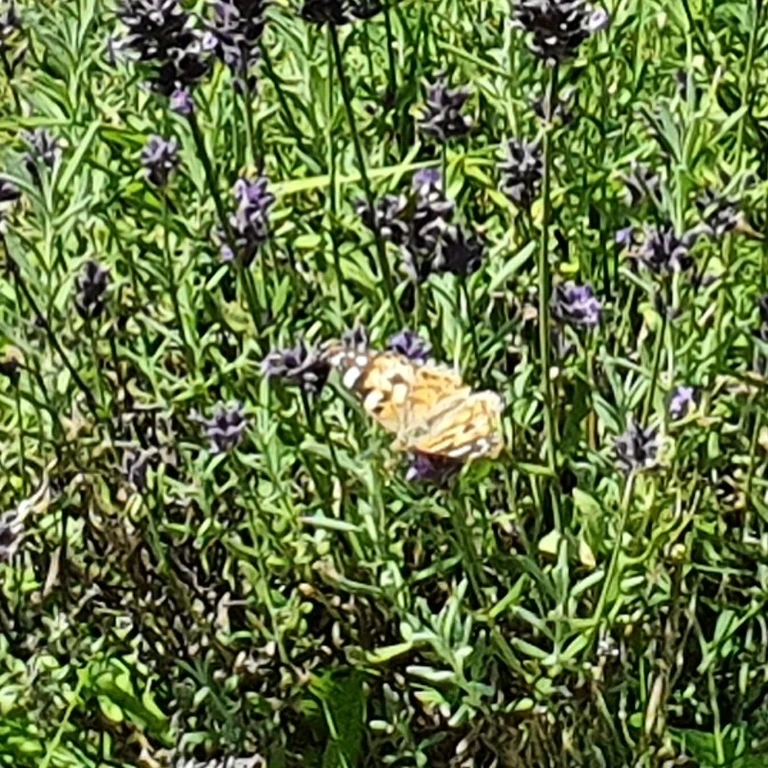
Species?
Vanessa cardui
